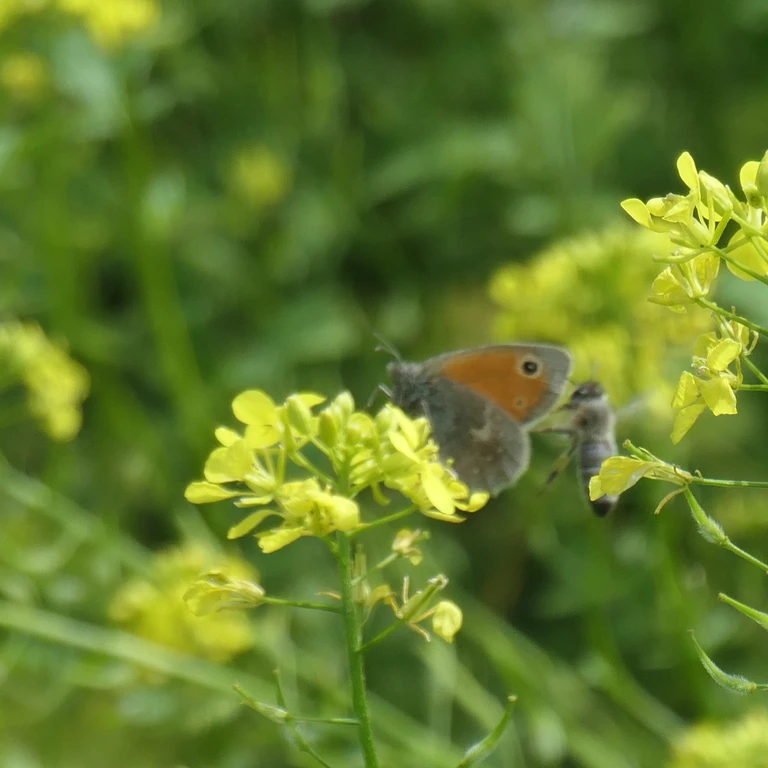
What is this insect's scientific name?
Coenonympha pamphilus
